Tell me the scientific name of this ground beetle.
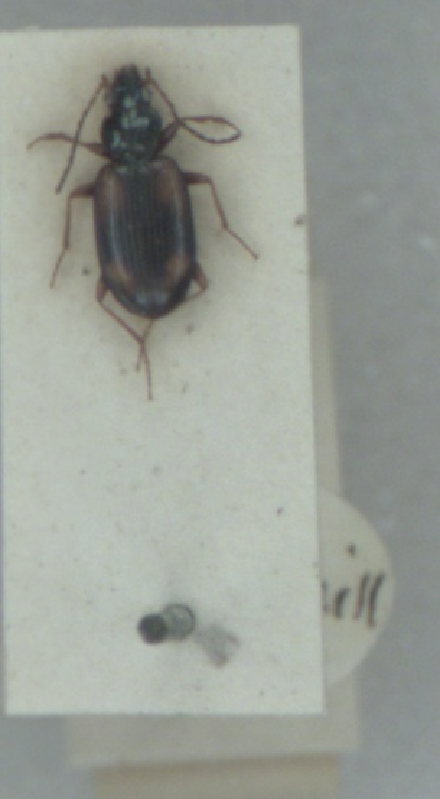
Bembidion bualei
